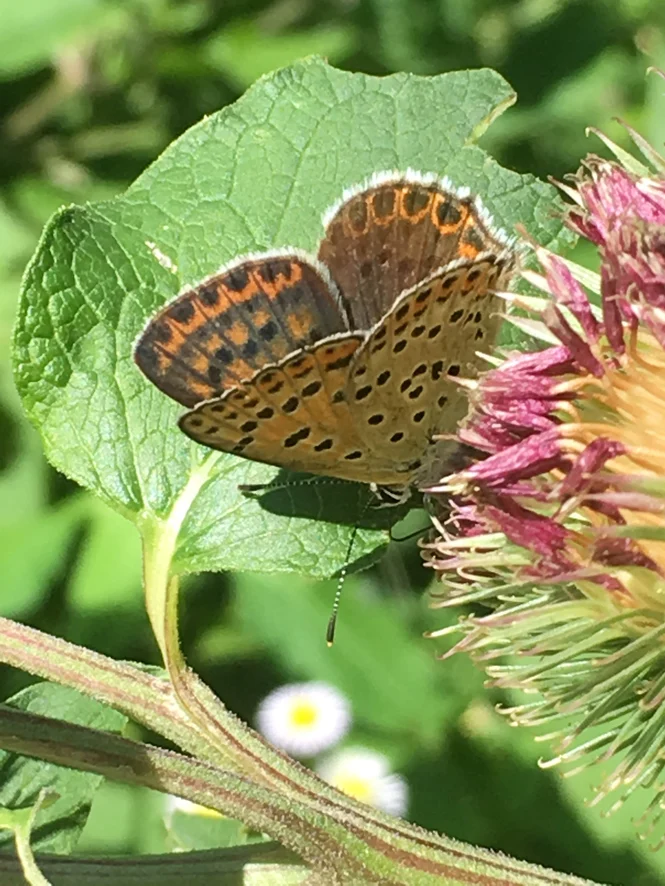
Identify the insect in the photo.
Lycaena tityrus (also Loweia tityrus)
